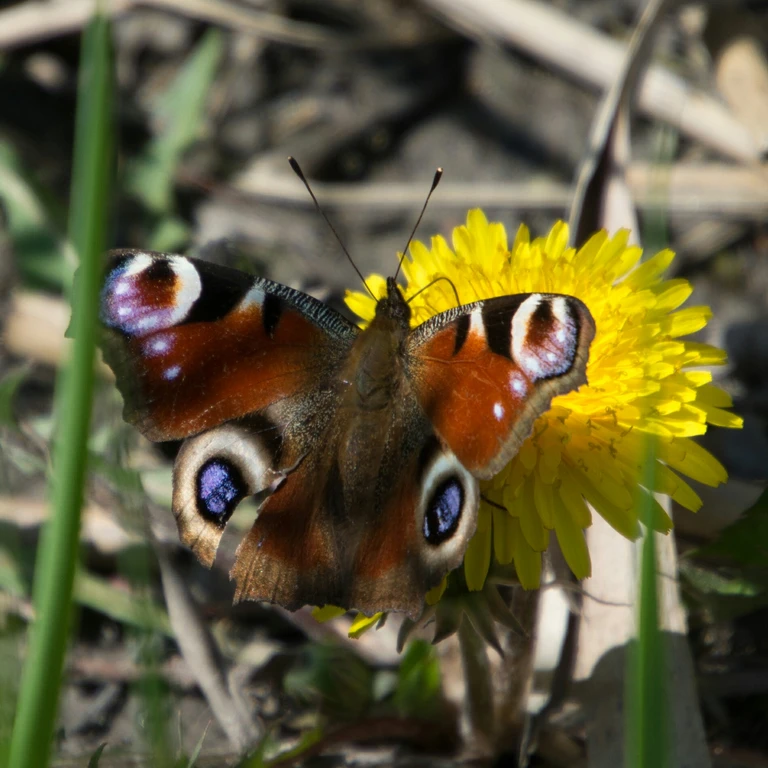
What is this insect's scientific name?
Aglais io
